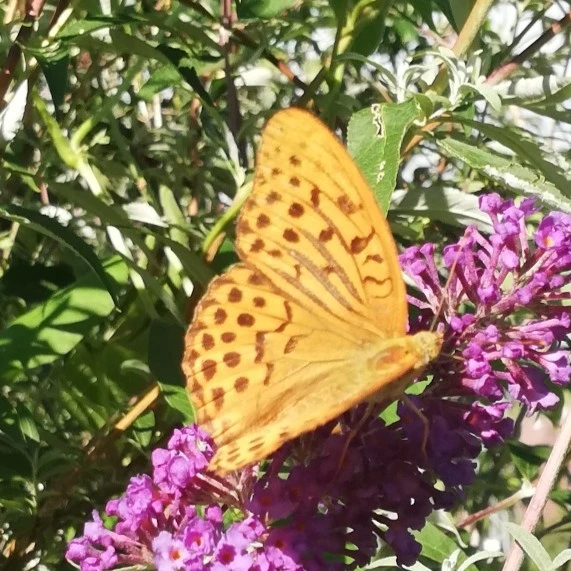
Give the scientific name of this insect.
Argynnis paphia
